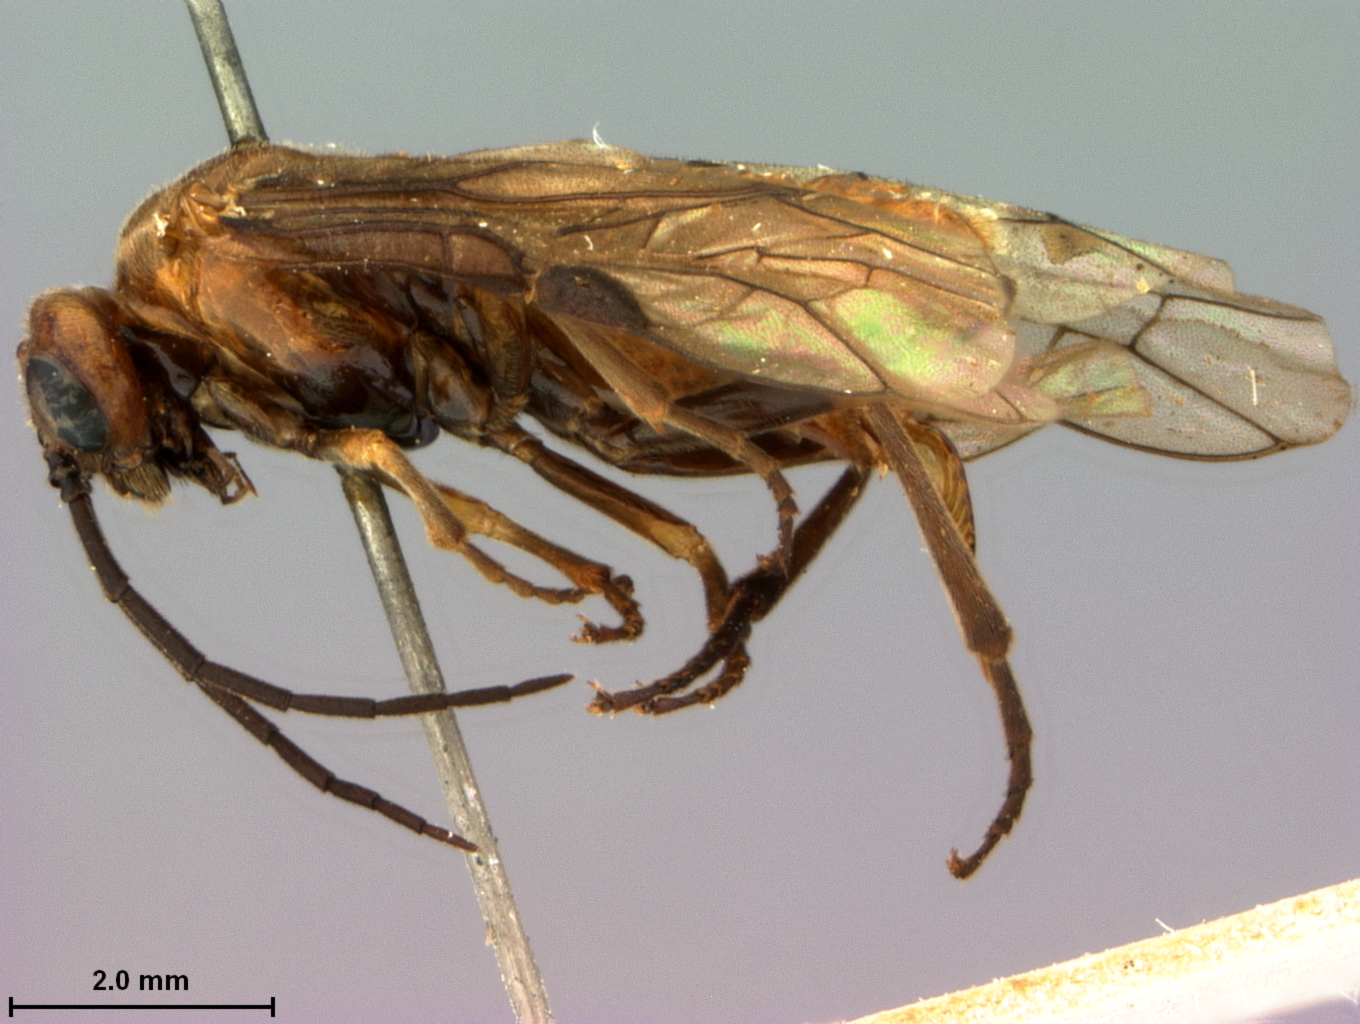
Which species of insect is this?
Hemichroa orientalis
